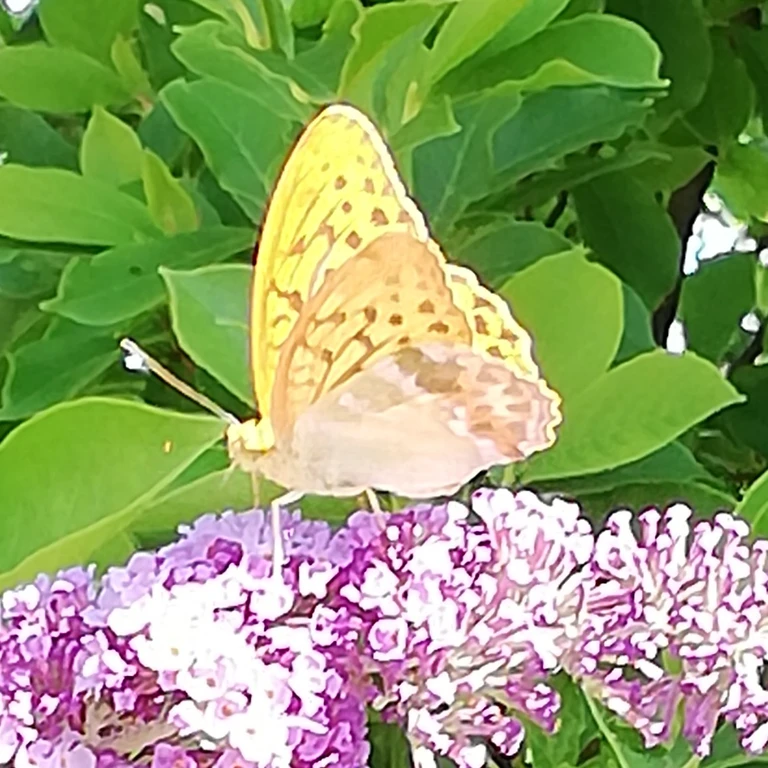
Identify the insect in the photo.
Argynnis paphia
